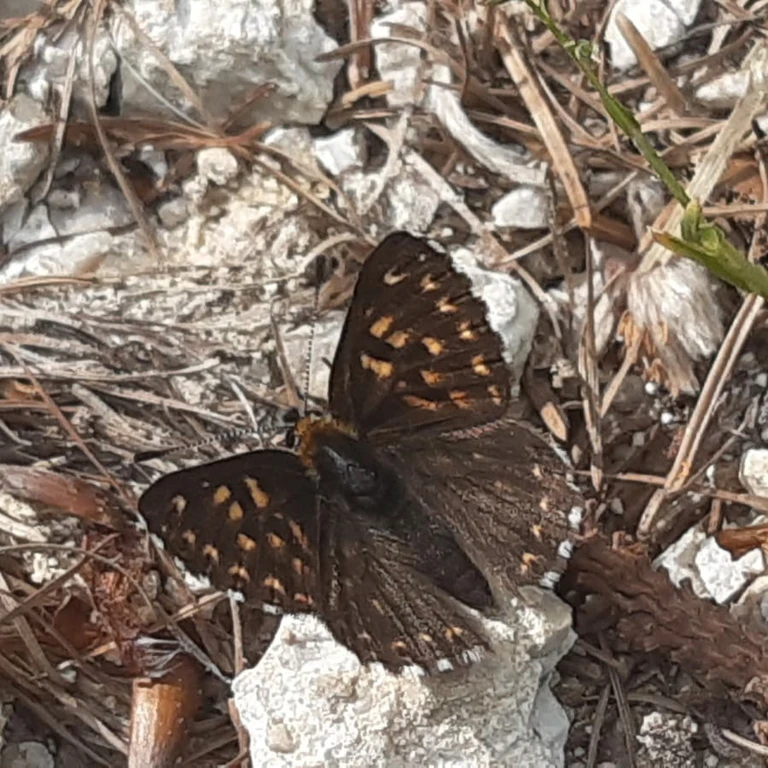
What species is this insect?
Hamearis lucina
